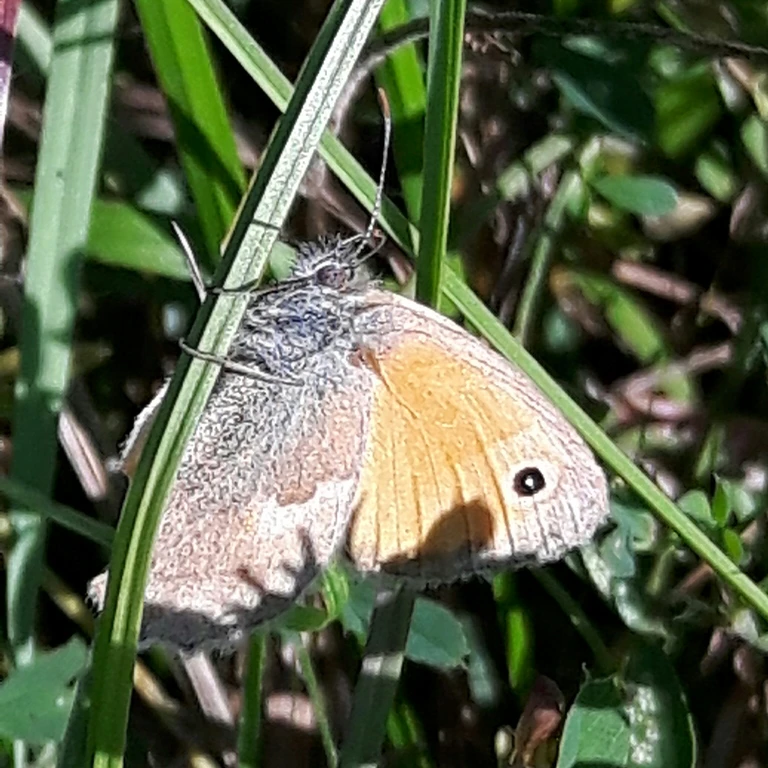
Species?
Coenonympha pamphilus
